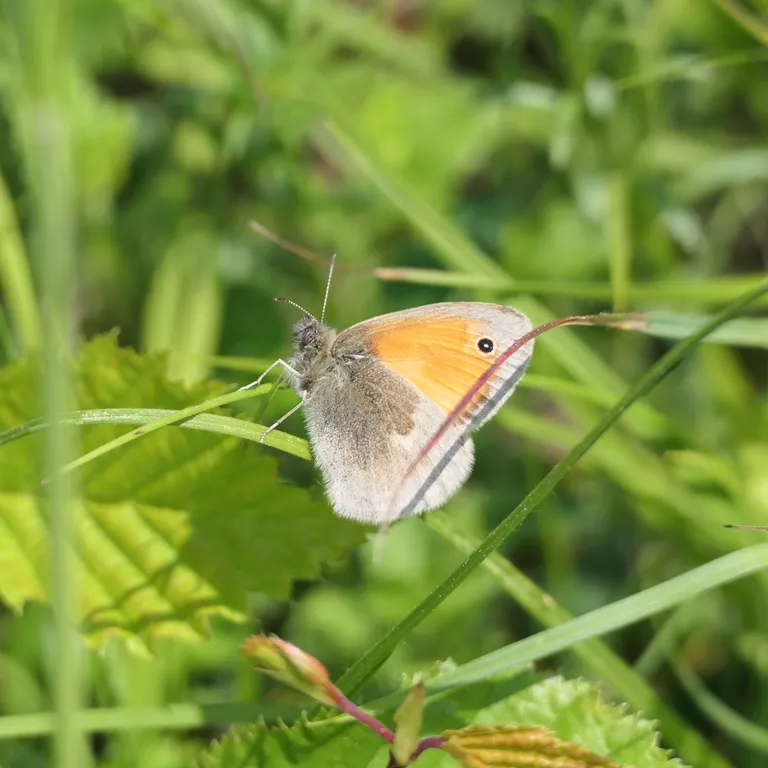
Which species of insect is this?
Coenonympha pamphilus
